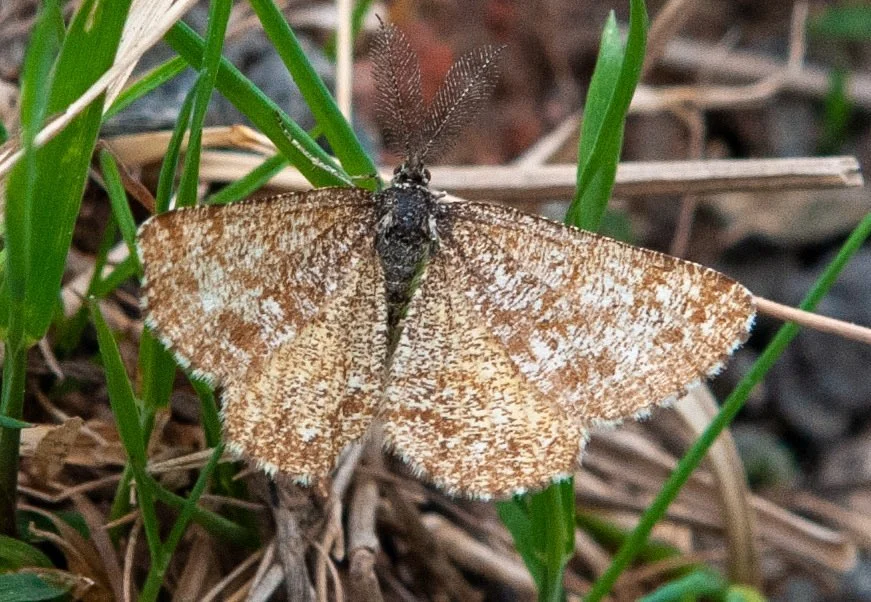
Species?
Ematurga atomaria
